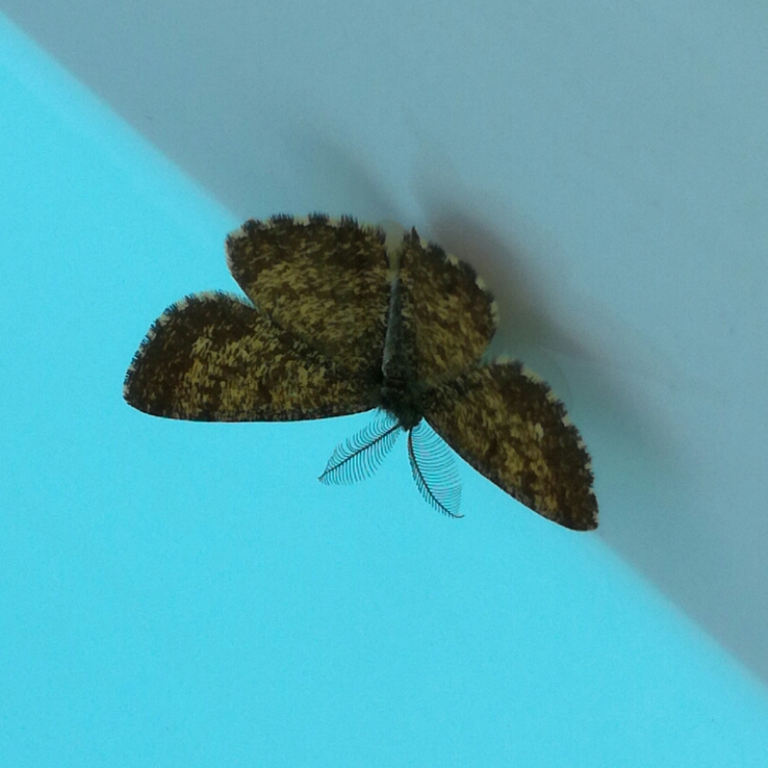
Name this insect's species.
Ematurga atomaria
